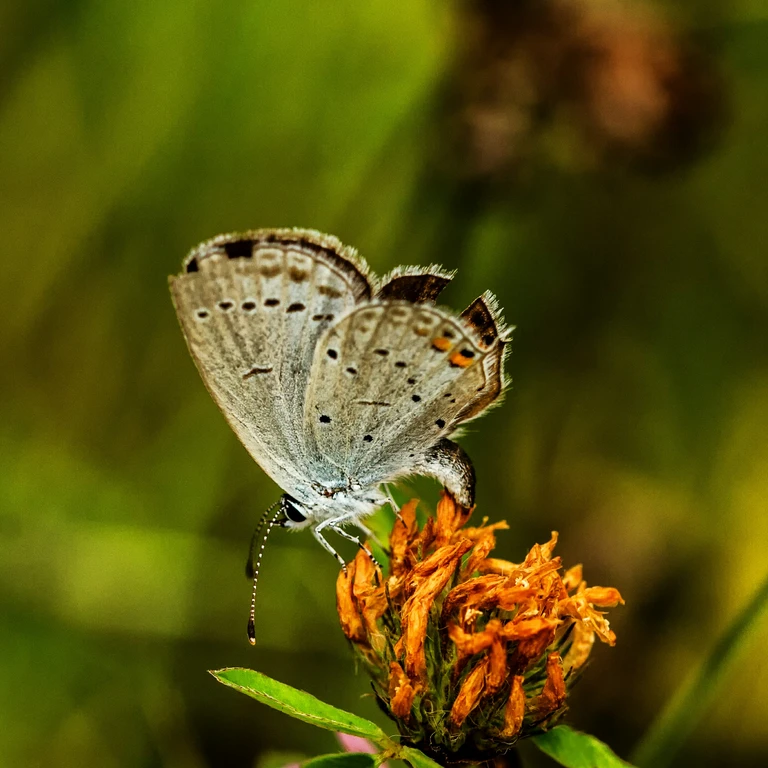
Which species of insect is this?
Cupido argiades (also Elkalyce argiades)
